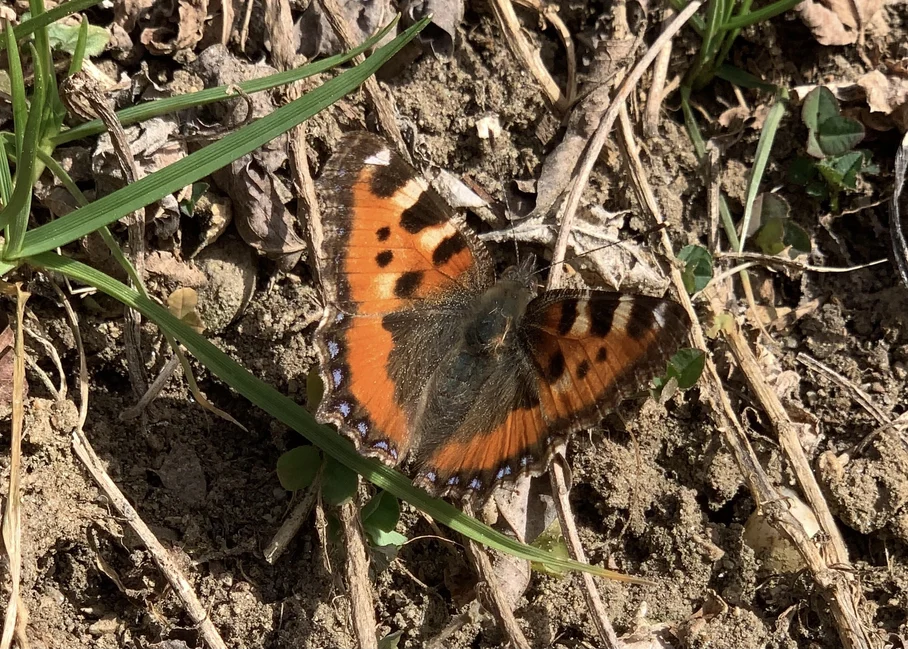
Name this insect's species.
Aglais urticae
